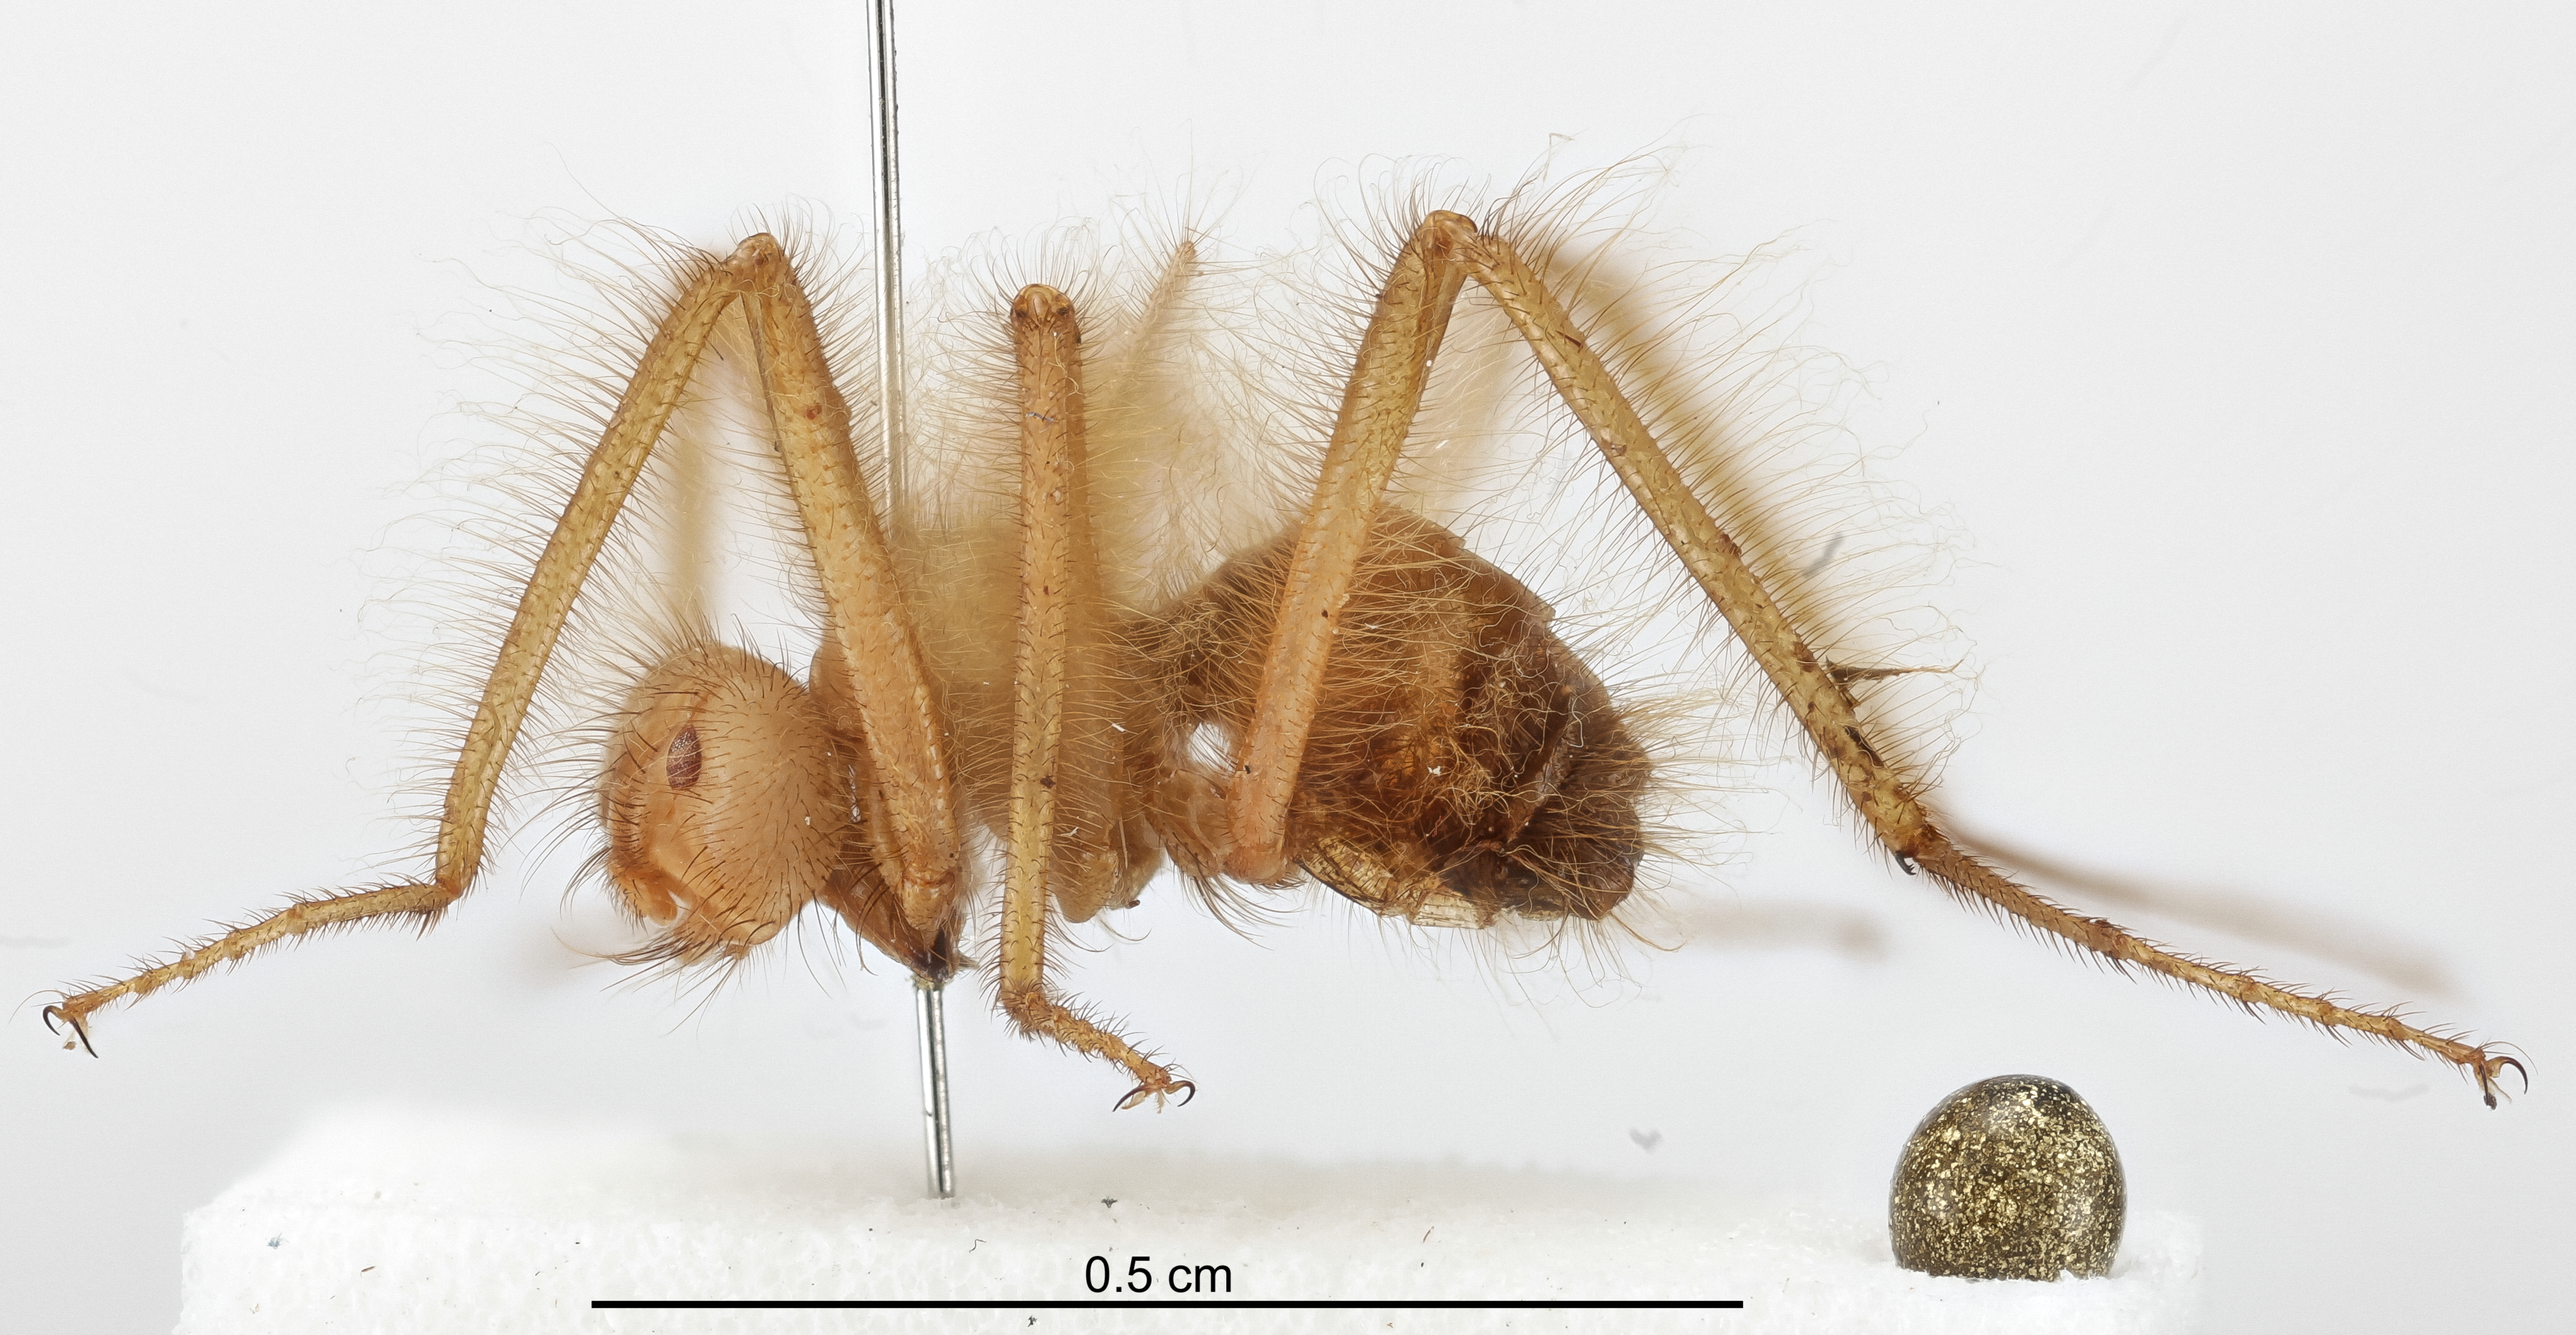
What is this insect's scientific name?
Mormotomyia hirsuta
